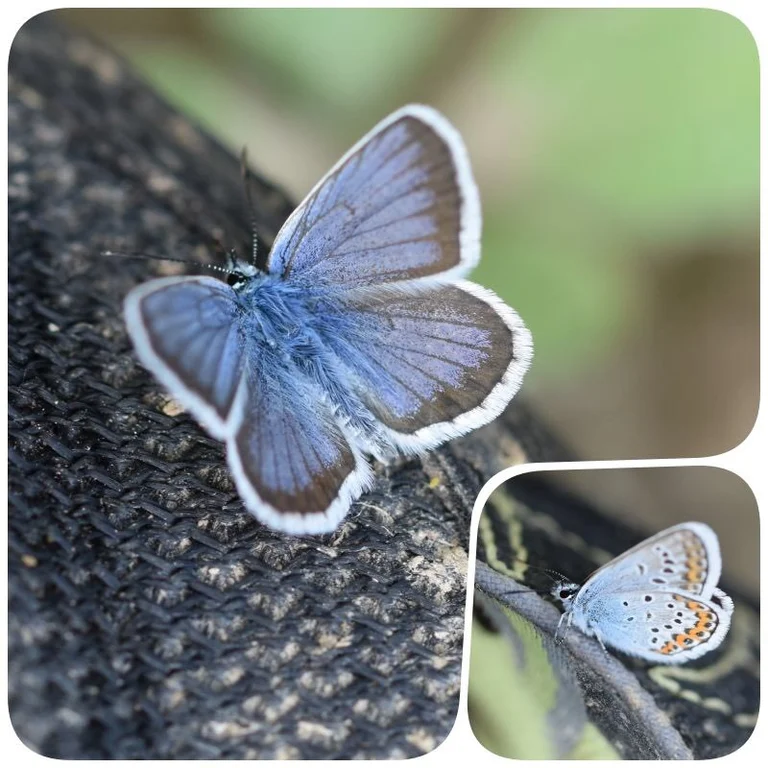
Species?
Plebejus argus
